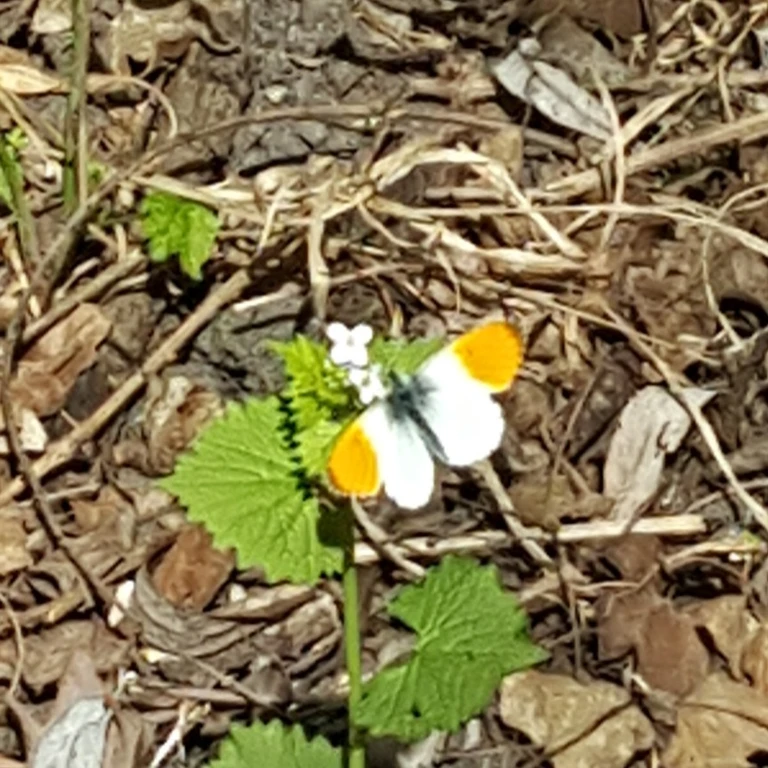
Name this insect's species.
Anthocharis cardamines
